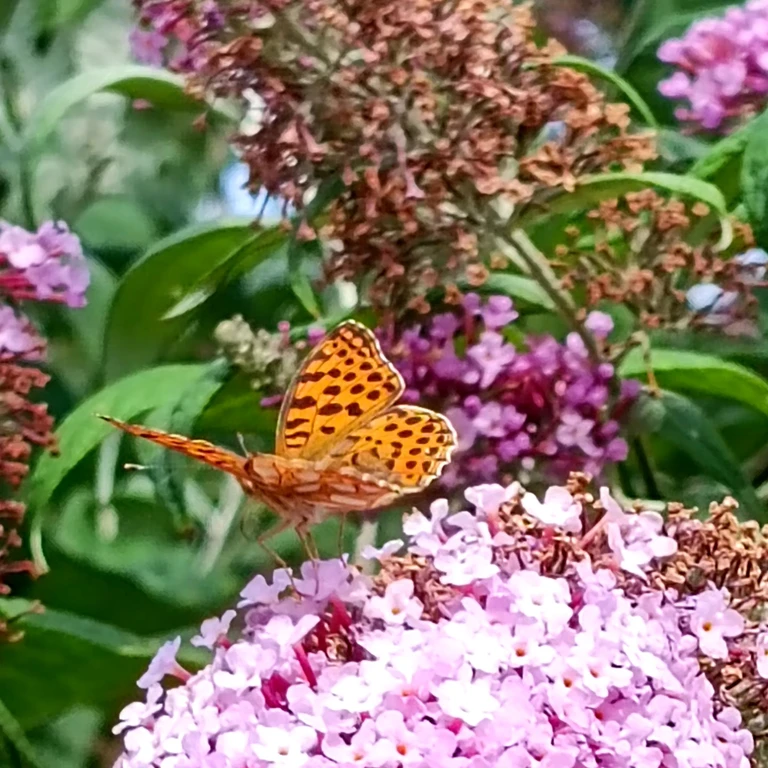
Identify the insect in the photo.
Issoria lathonia
